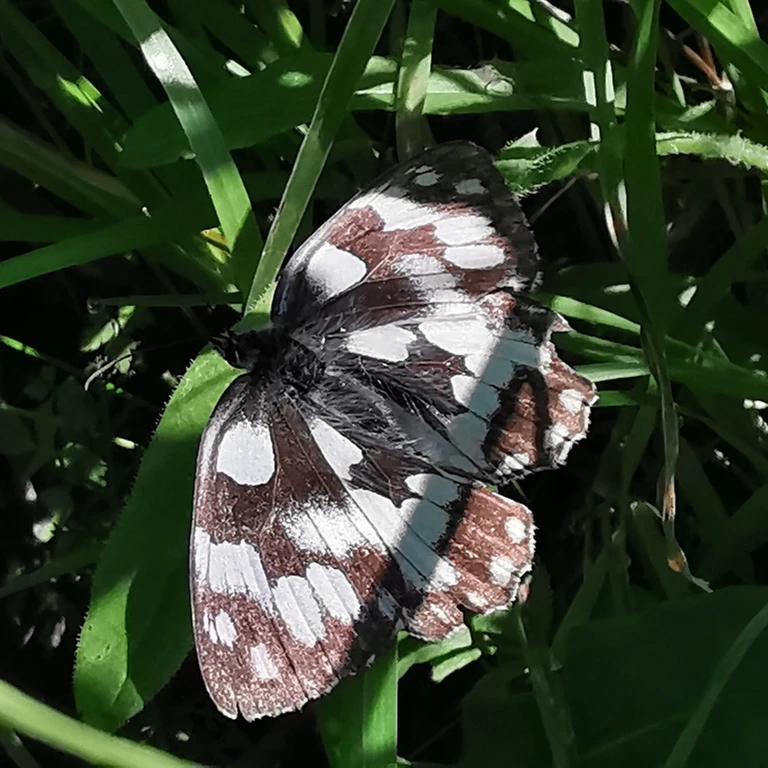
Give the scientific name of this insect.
Melanargia galathea
